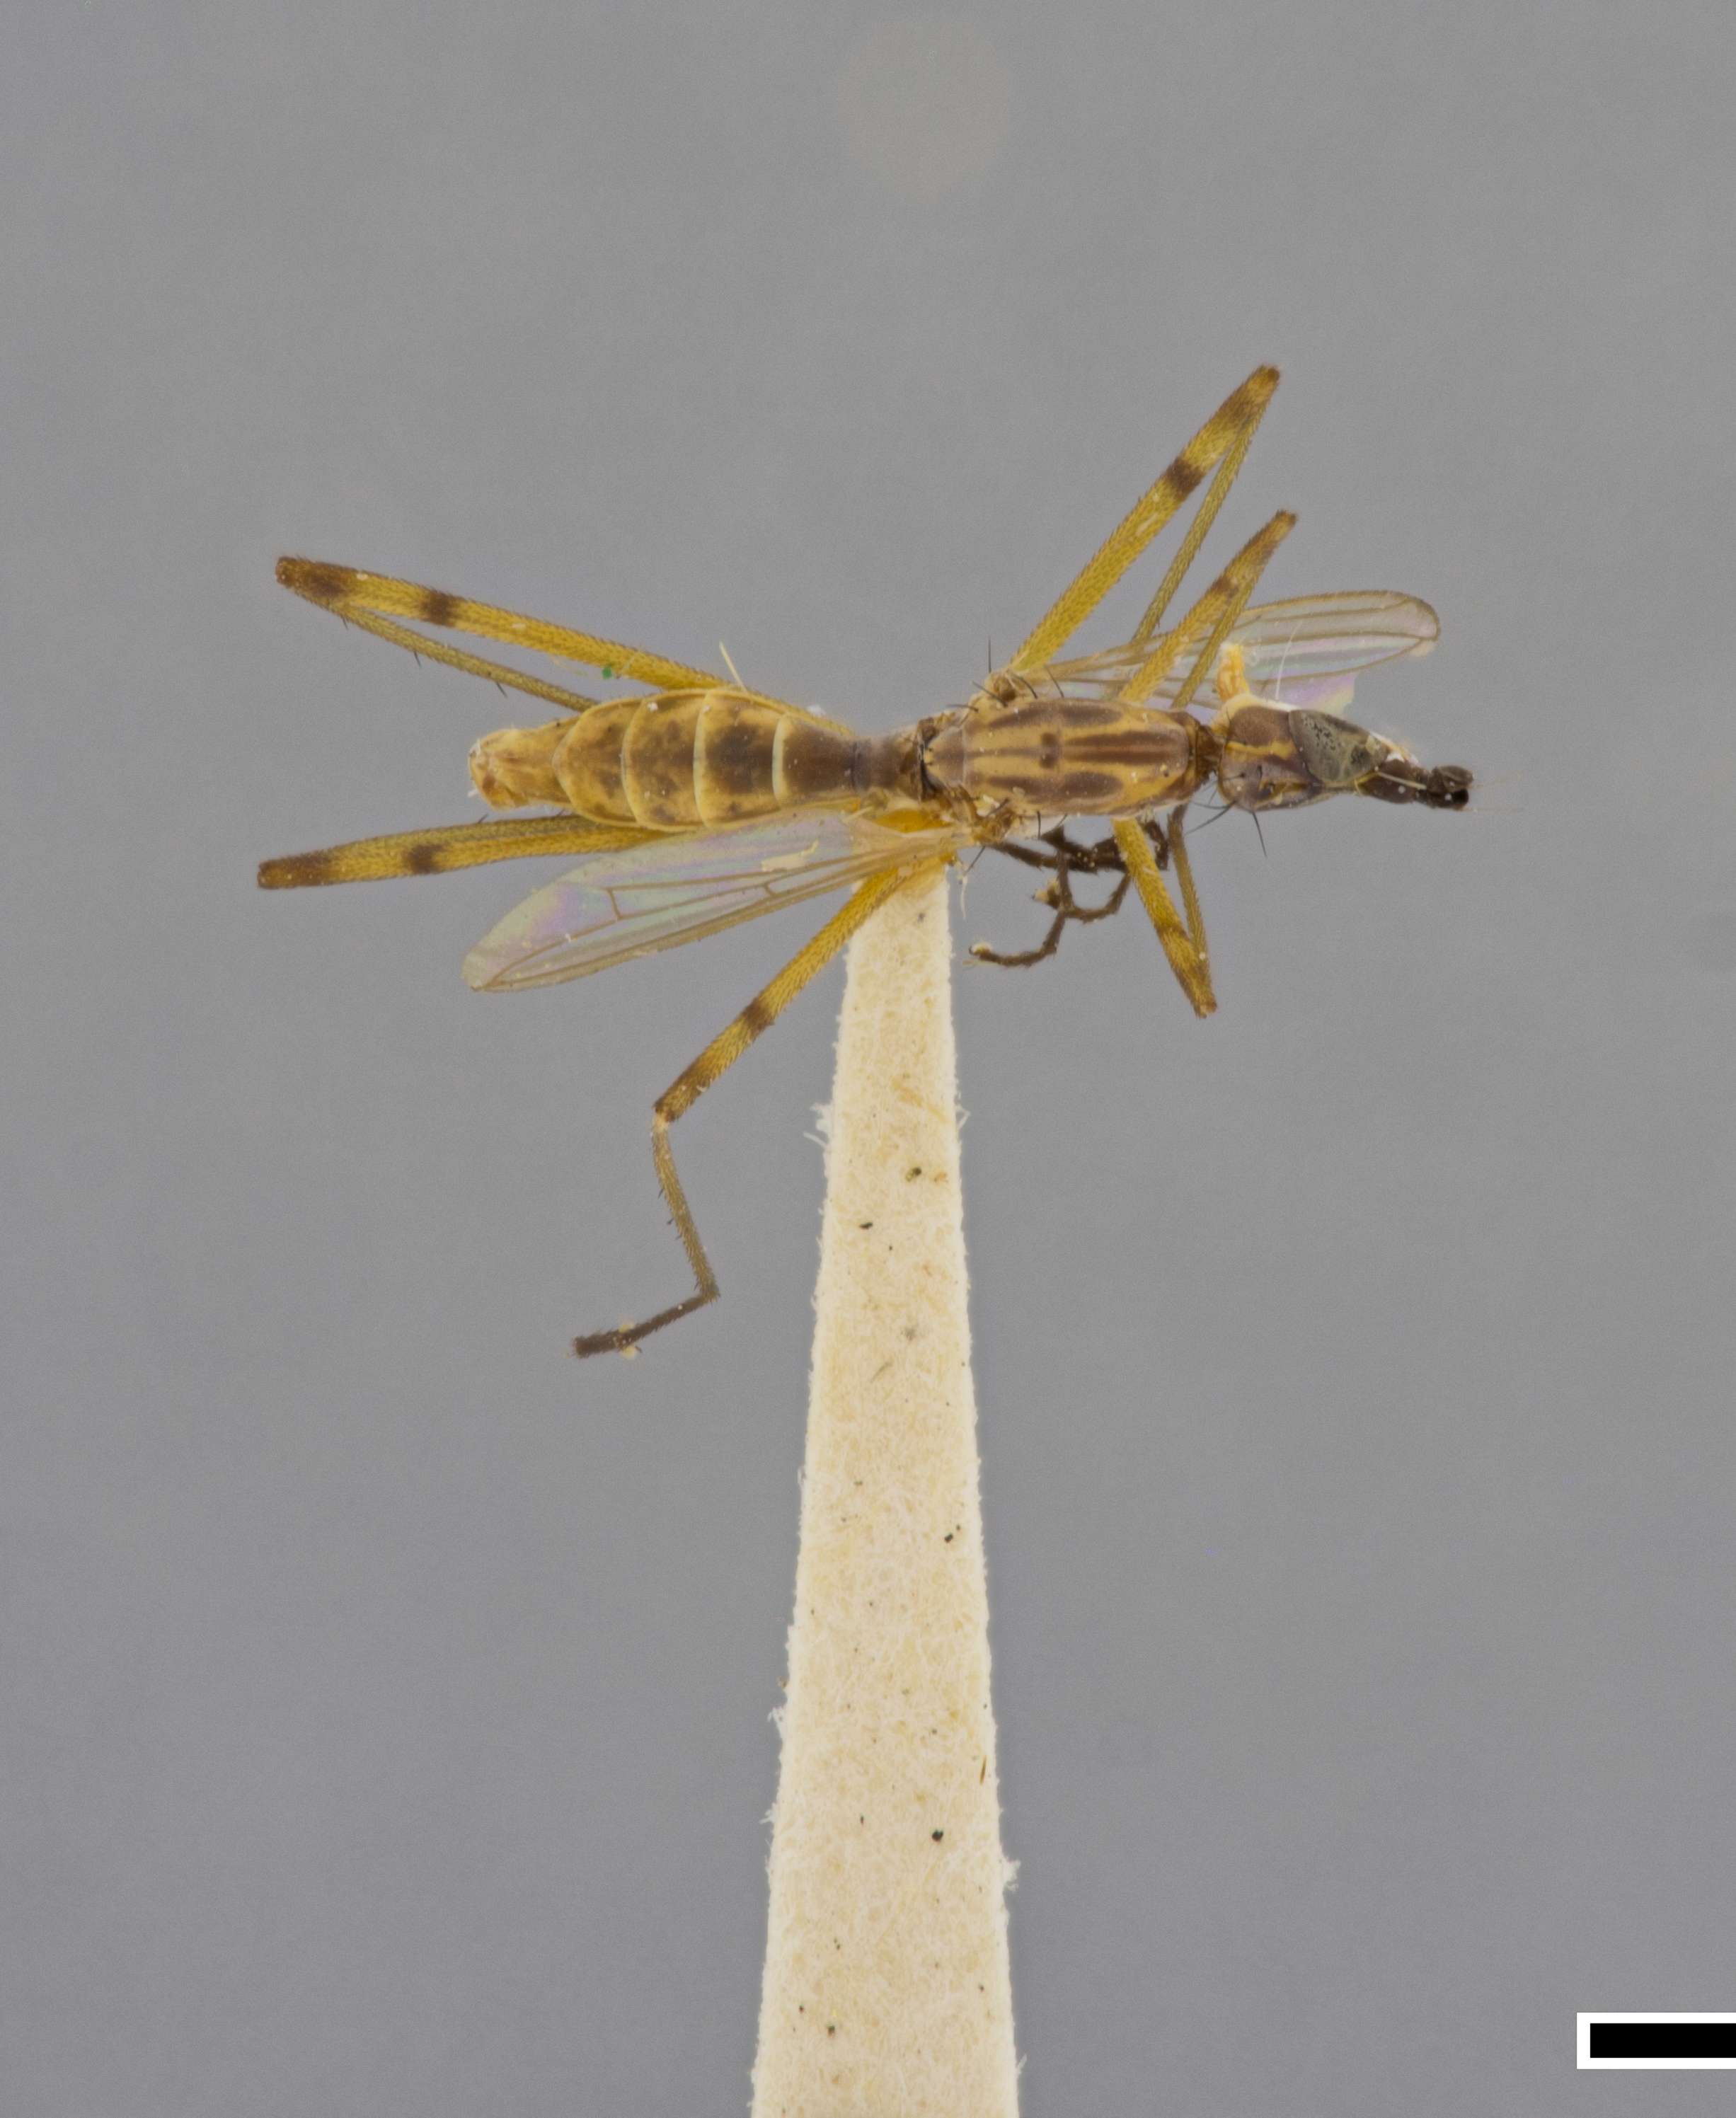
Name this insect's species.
Micropeza texana
